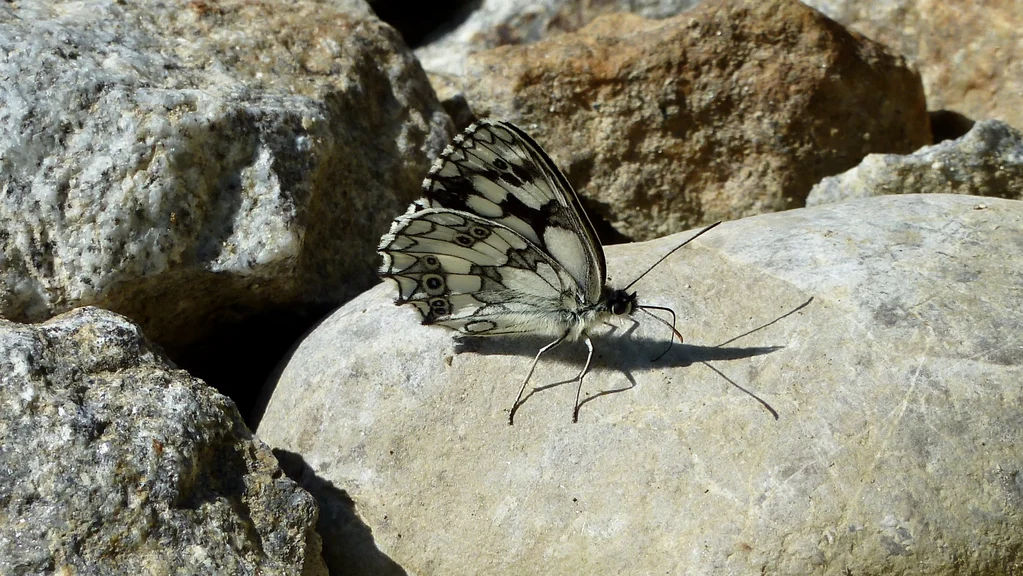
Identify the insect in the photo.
Melanargia galathea
